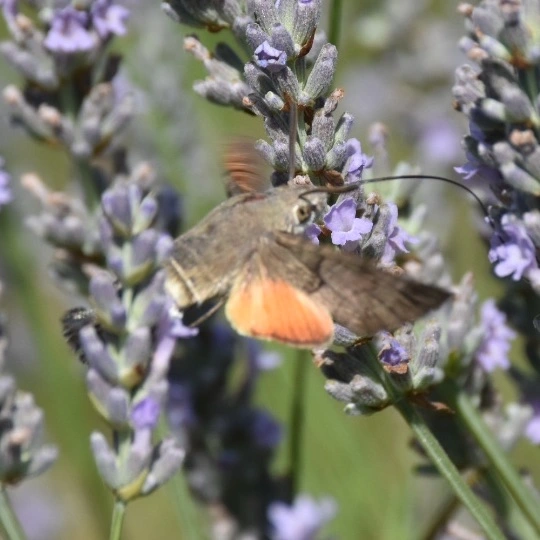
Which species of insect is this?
Macroglossum stellatarum
